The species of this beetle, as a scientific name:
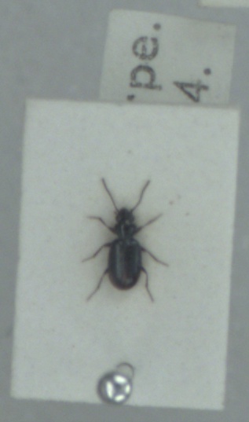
Bembidion minimum
